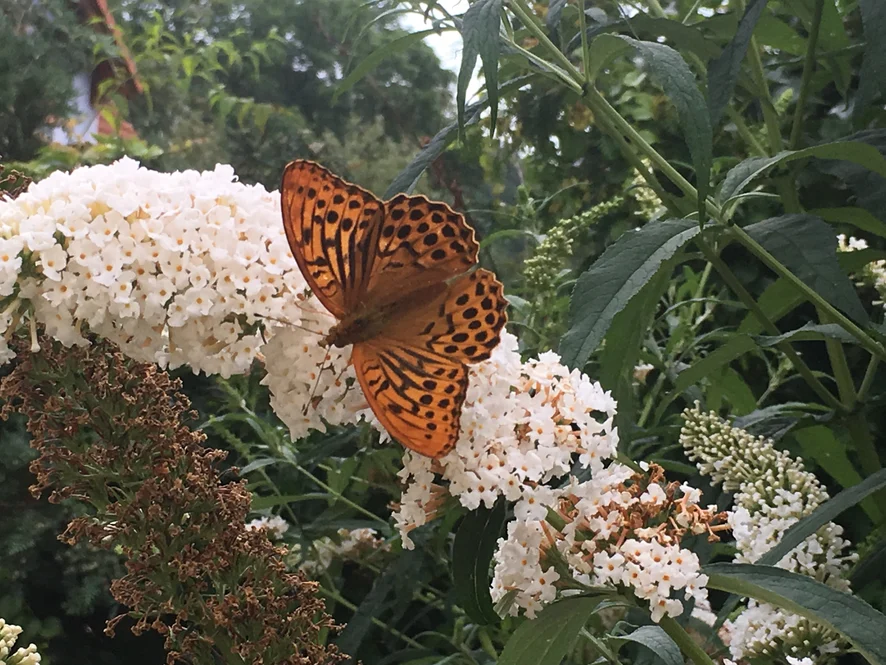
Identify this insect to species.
Argynnis paphia
